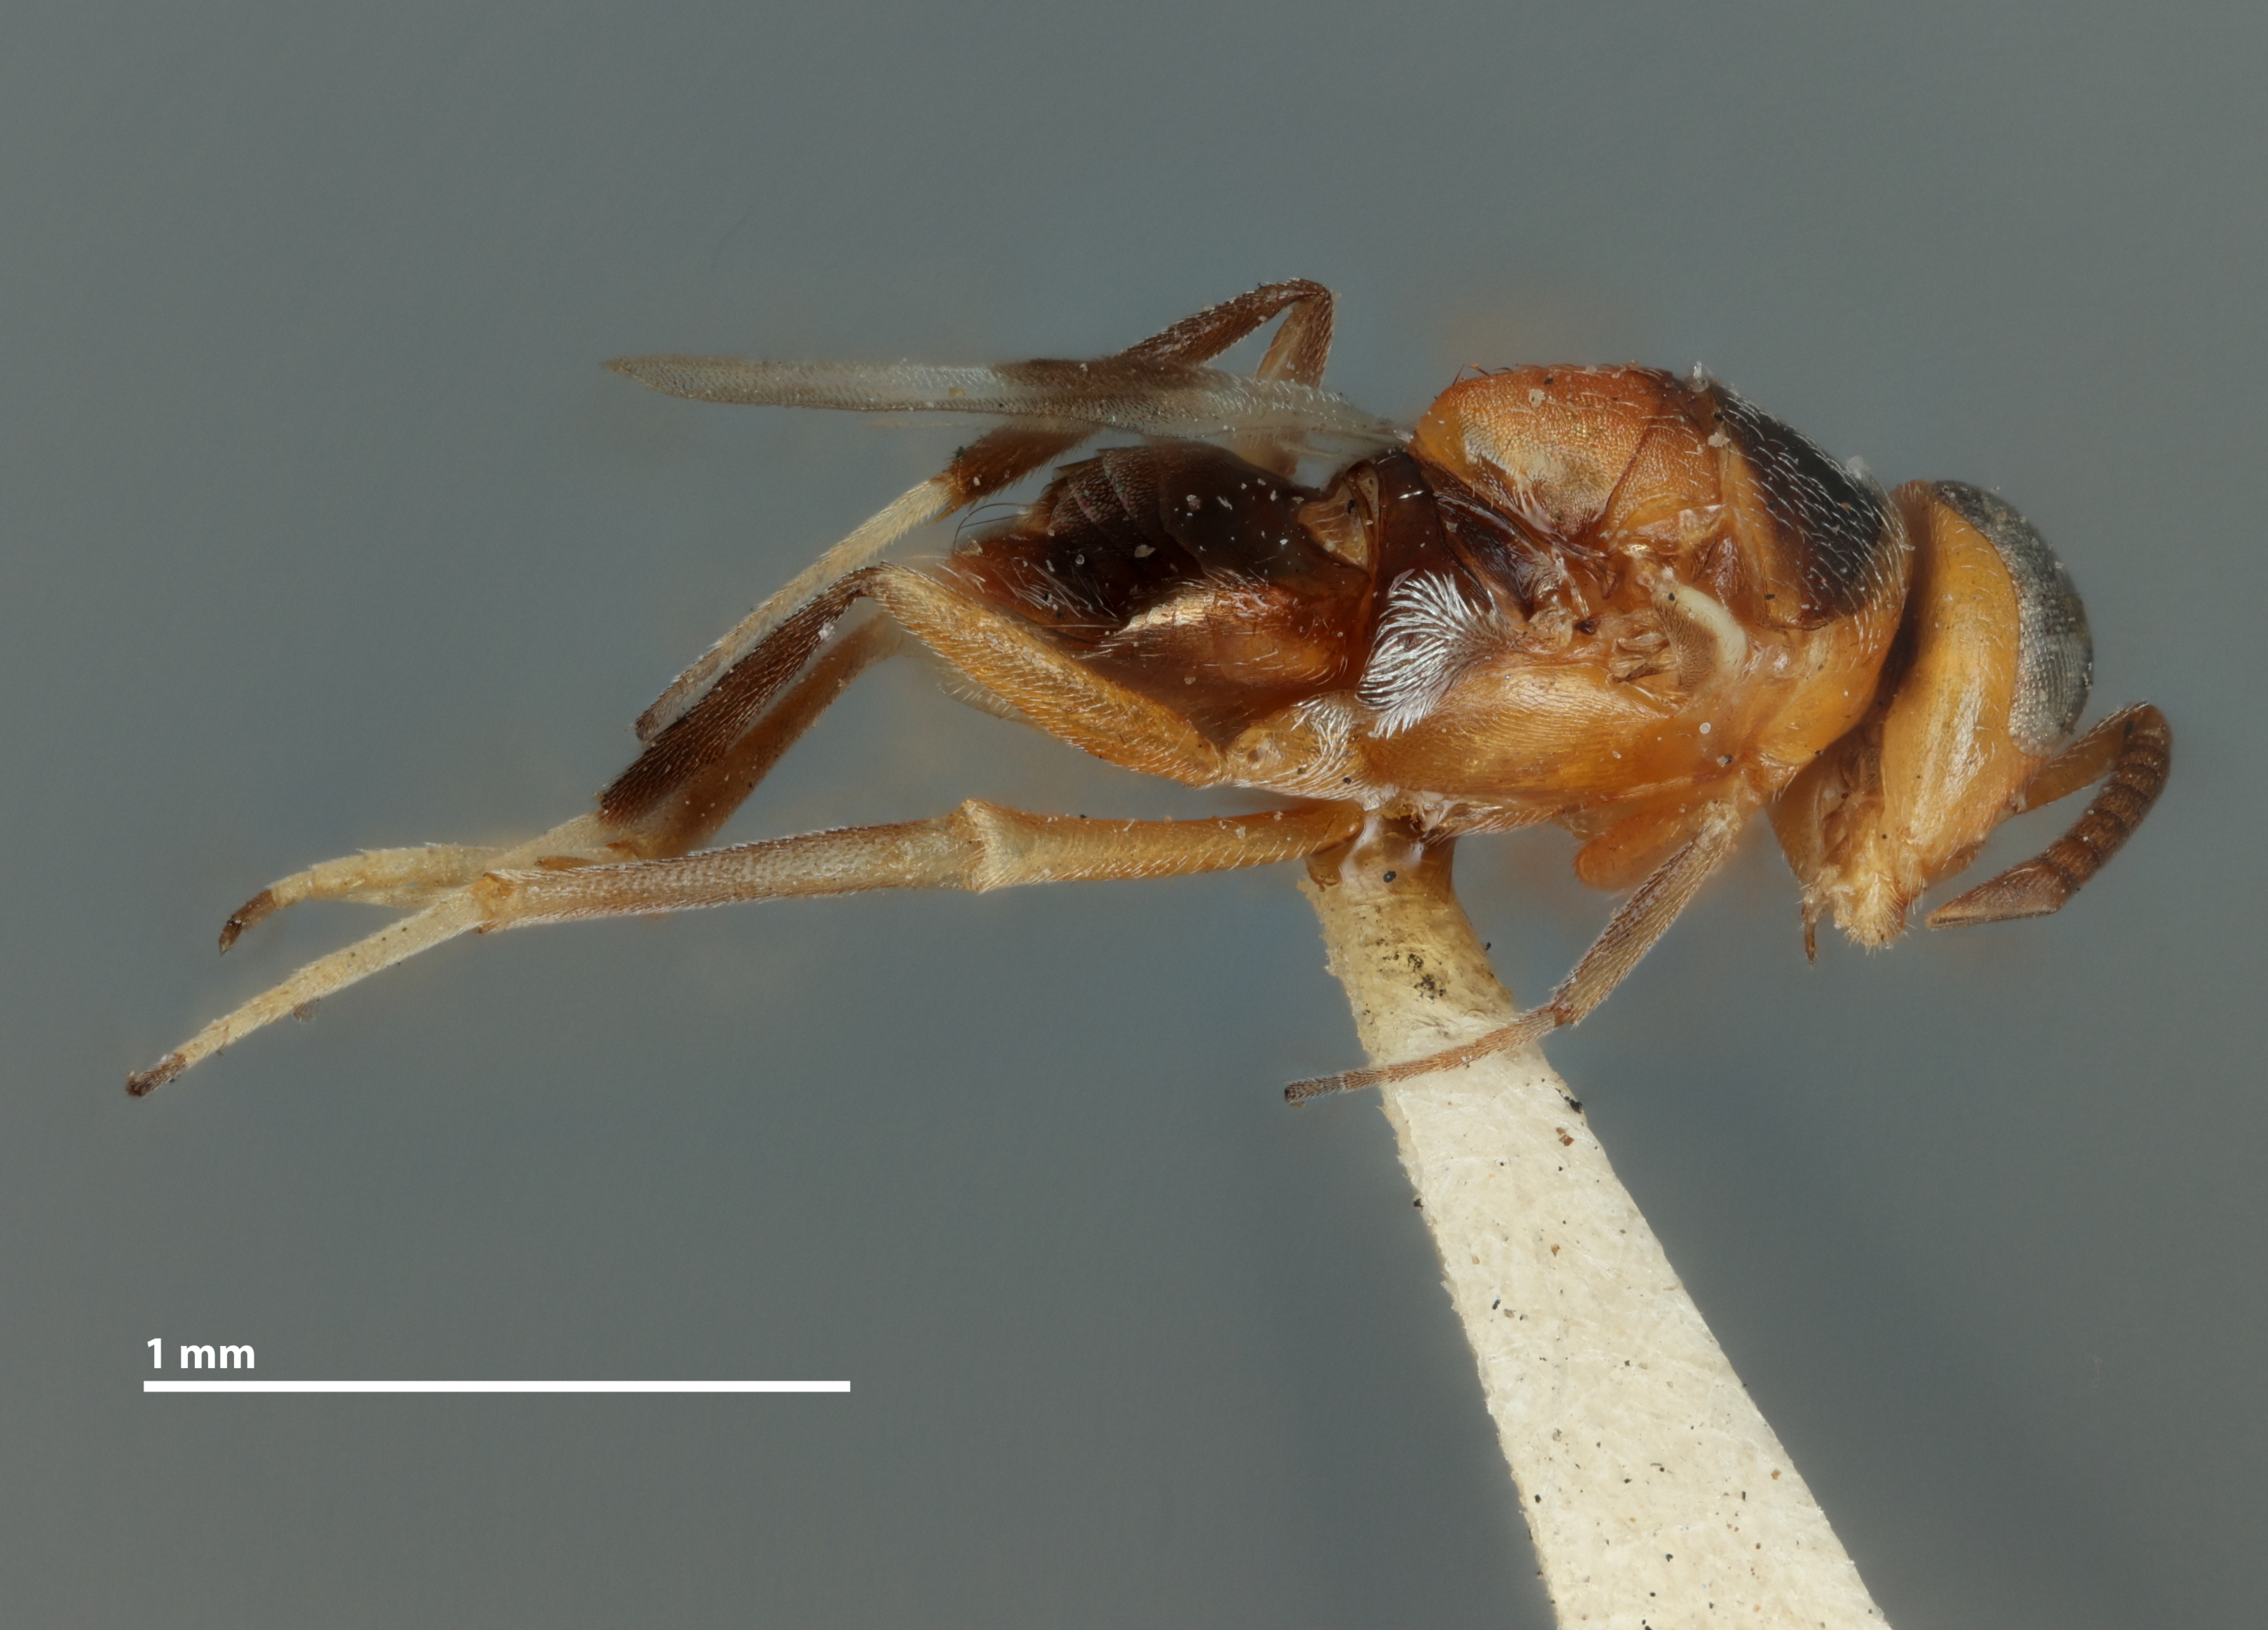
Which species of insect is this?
Anisotylus texanus
